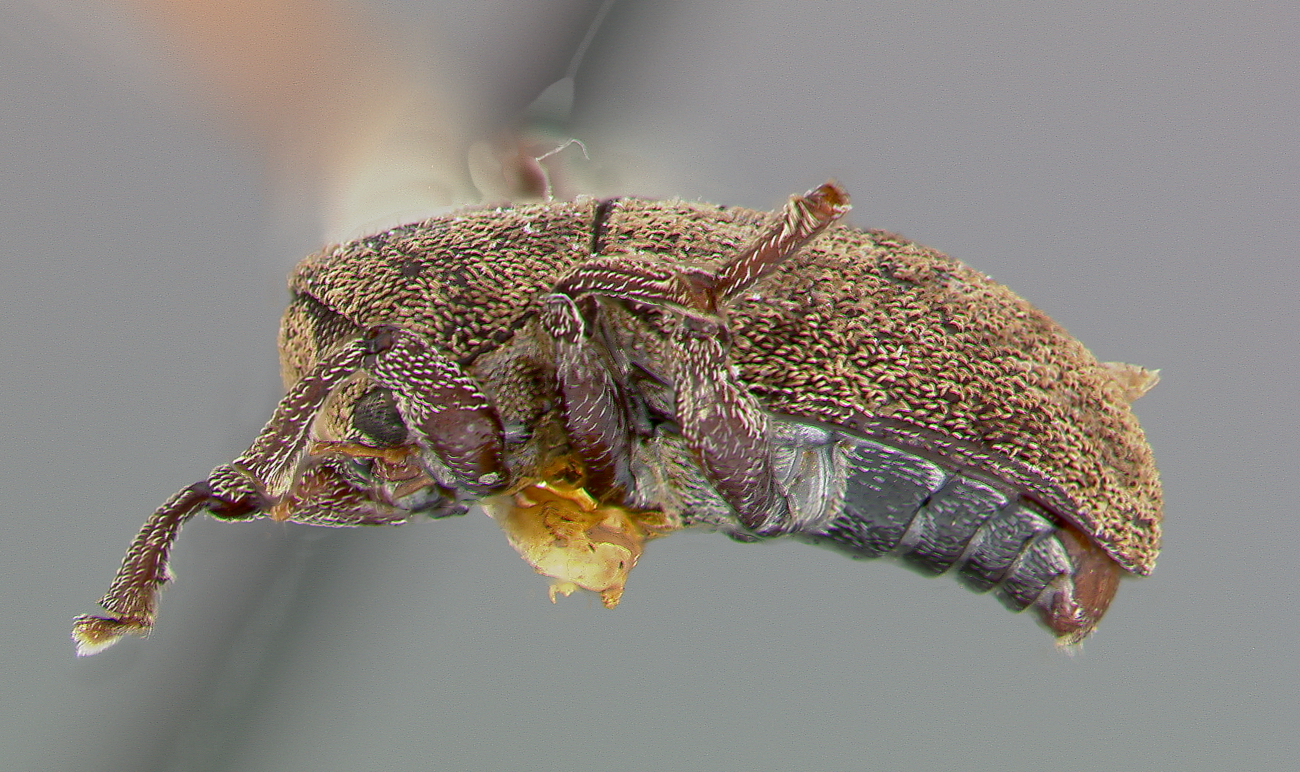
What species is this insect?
Myochrous floridanus
